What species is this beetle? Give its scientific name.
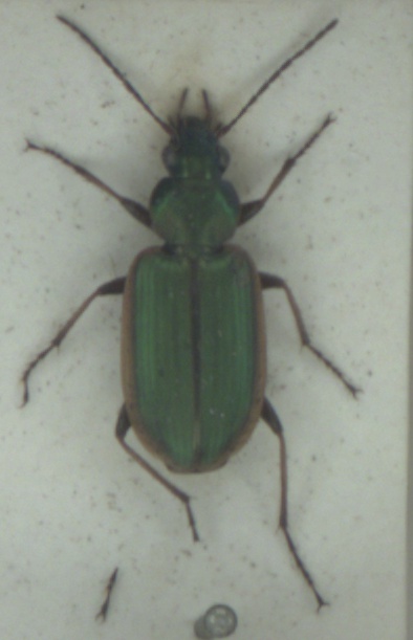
Agonum marginatum
